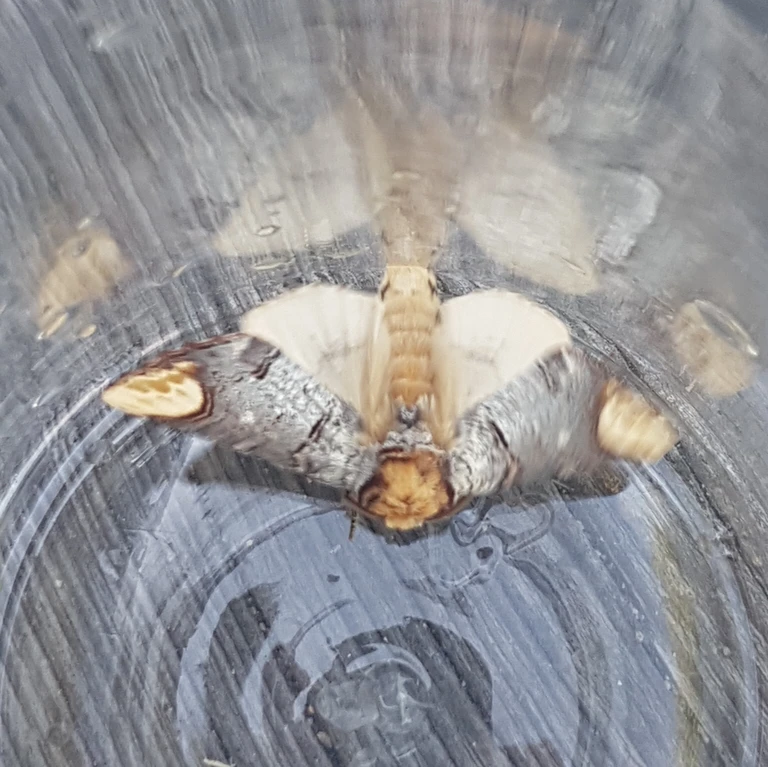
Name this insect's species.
Phalera bucephala
